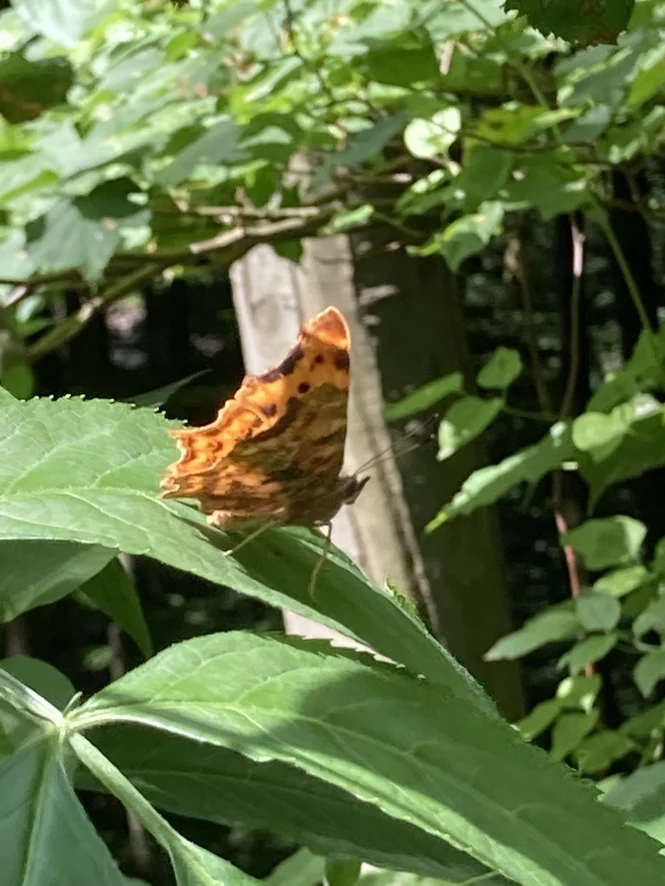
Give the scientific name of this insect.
Polygonia c-album
